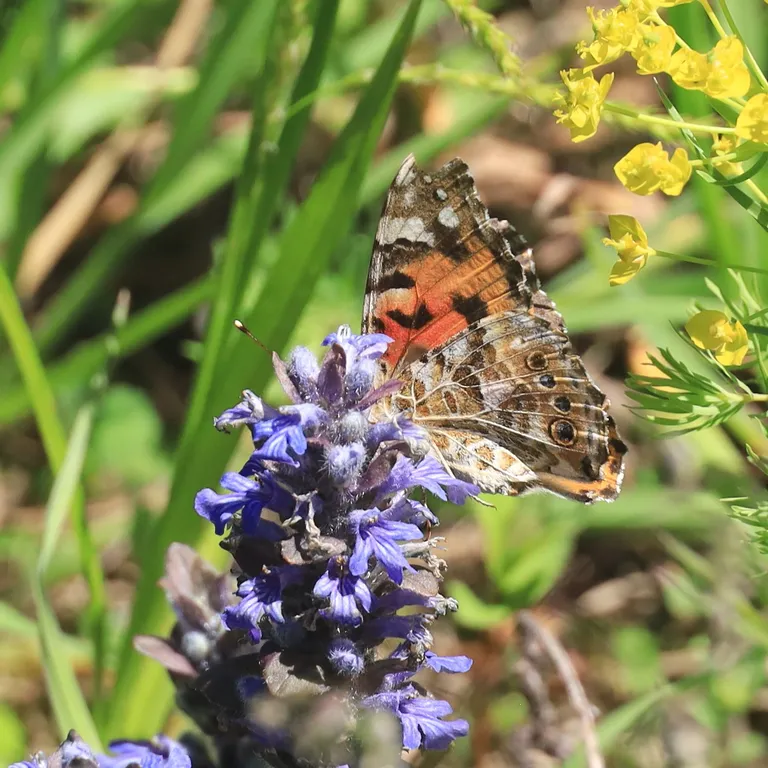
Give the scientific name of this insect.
Vanessa cardui
